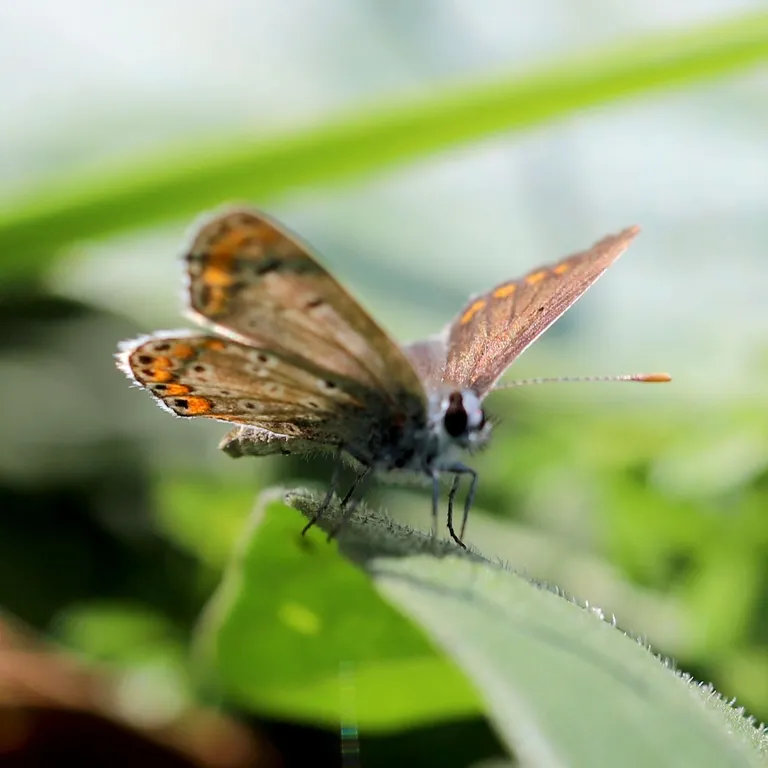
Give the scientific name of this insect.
Aricia agestis/artaxerxes
